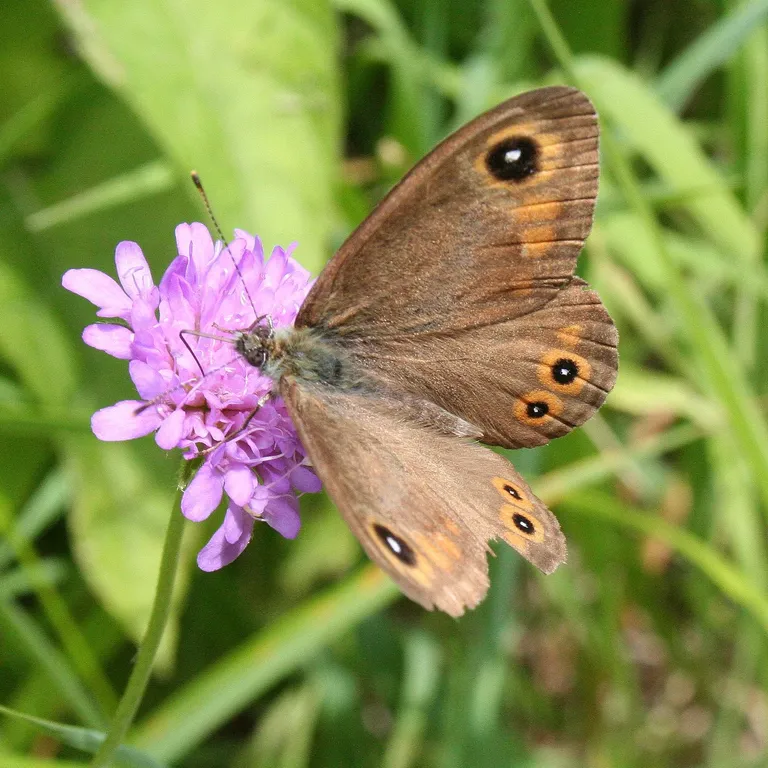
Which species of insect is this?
Lasiommata maera (also Pararge maera)
